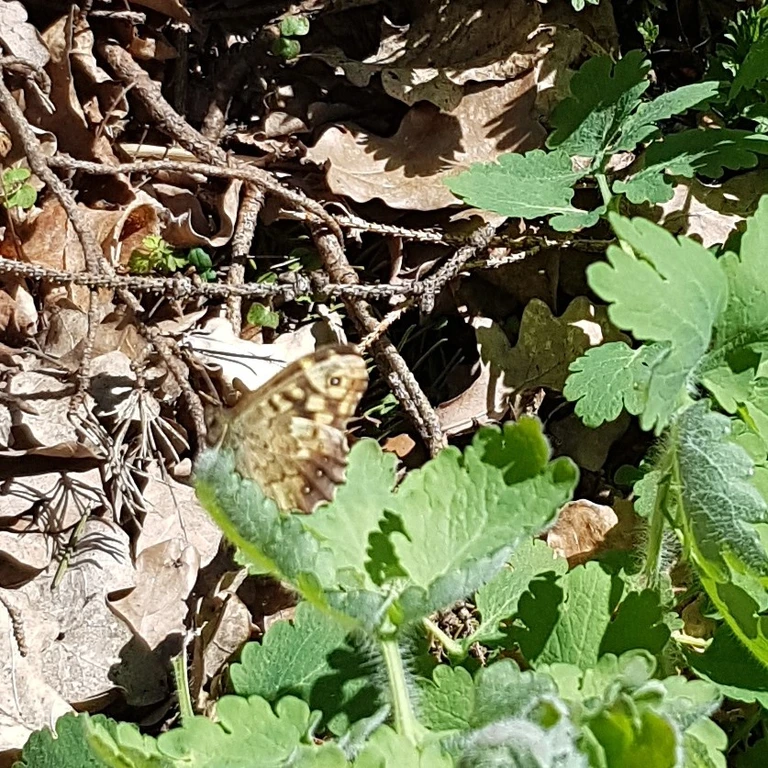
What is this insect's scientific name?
Pararge aegeria
